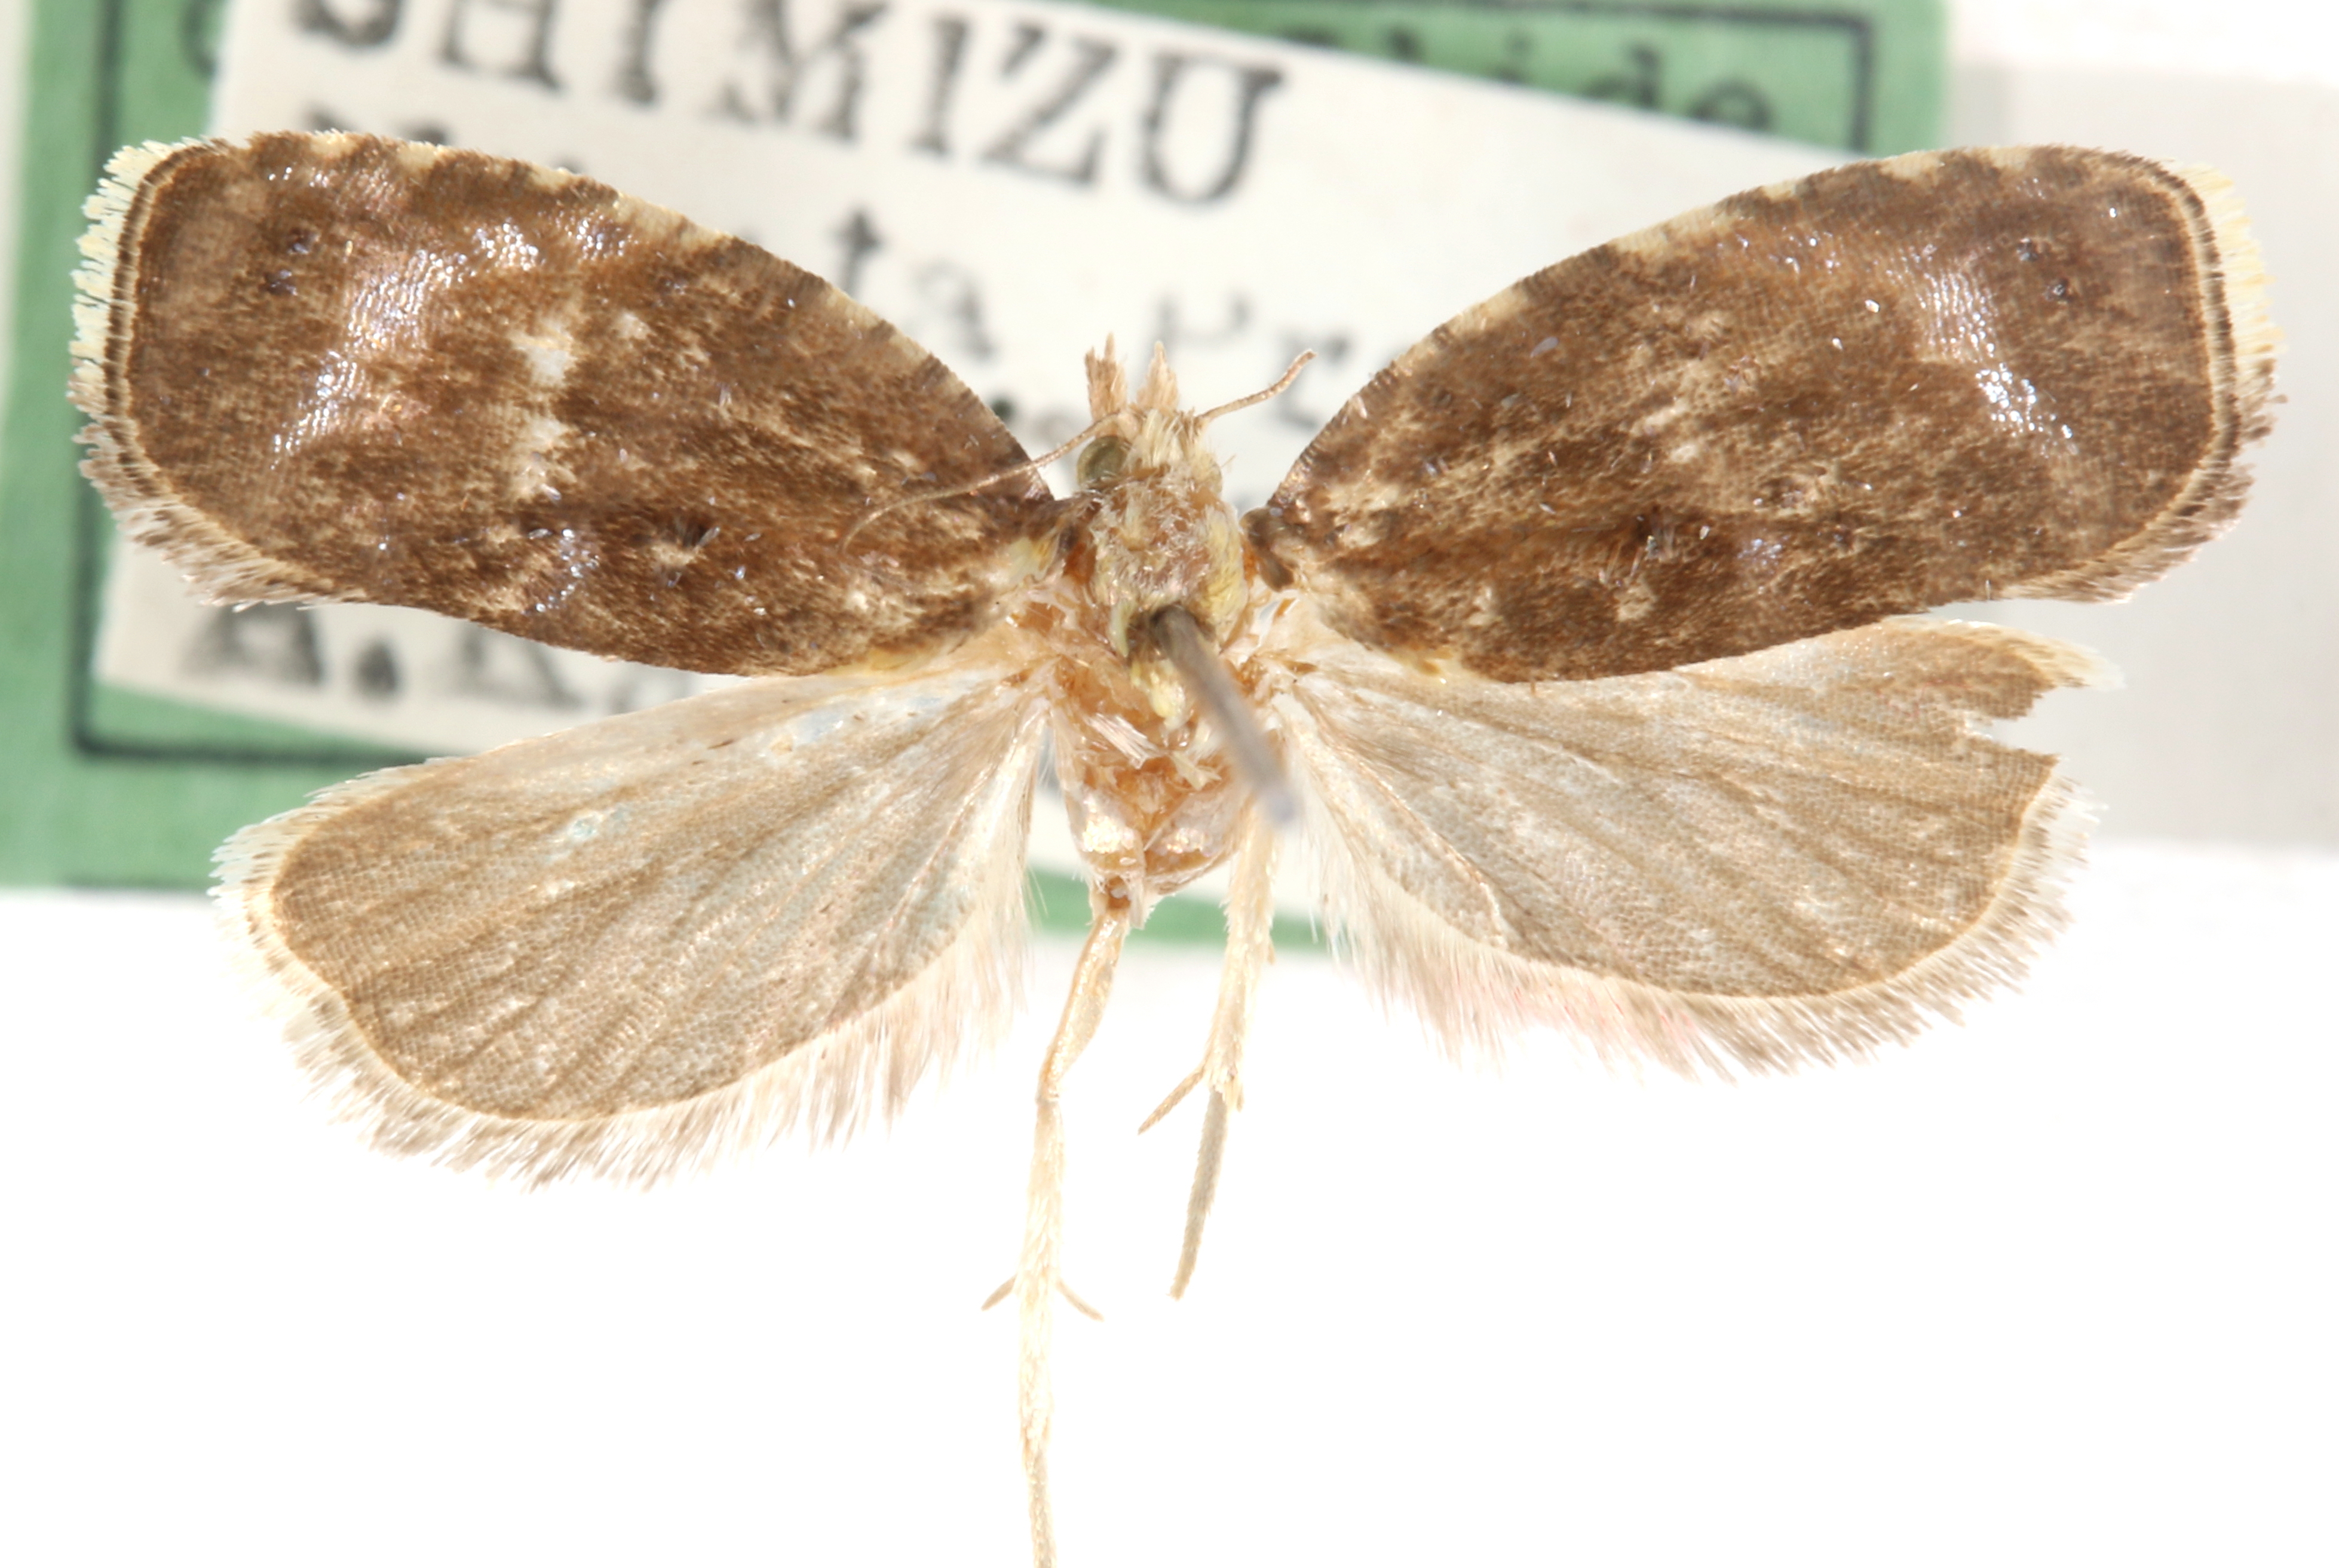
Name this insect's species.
Acleris aurichalcana
